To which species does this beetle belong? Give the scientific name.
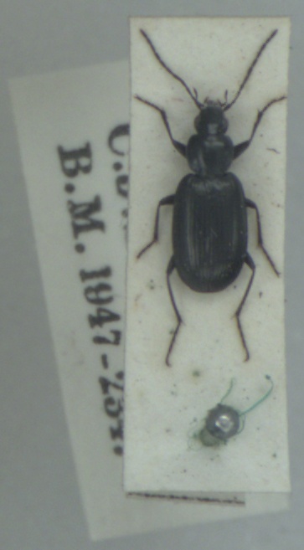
Agonum gracile
